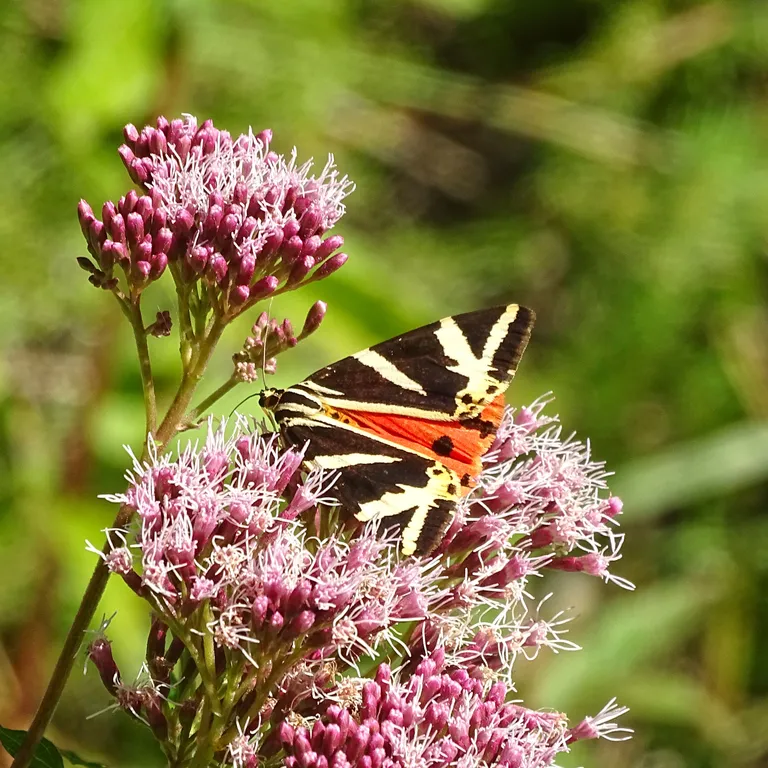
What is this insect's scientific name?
Euplagia quadripunctaria
